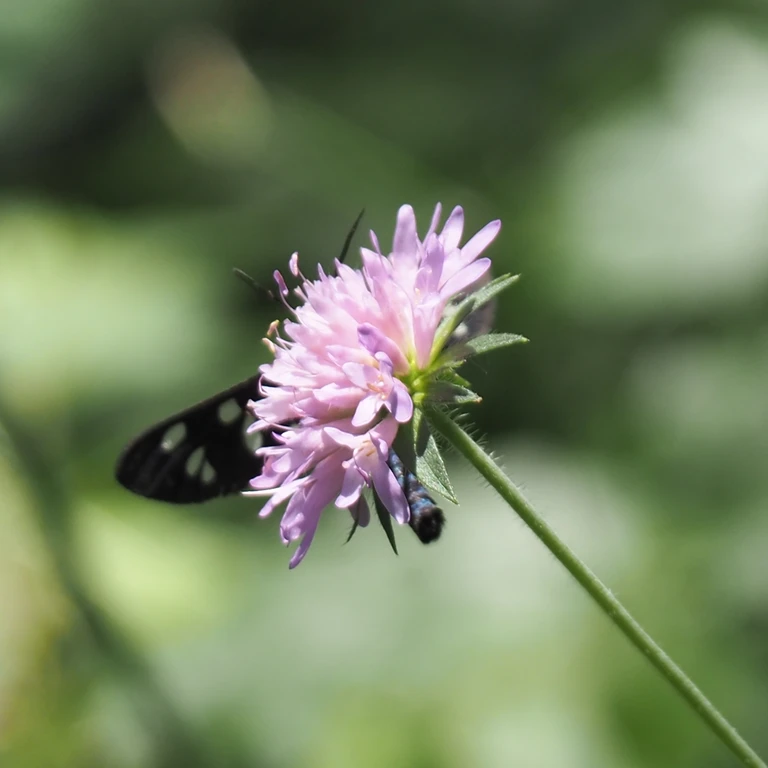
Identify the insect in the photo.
Amata phegea
